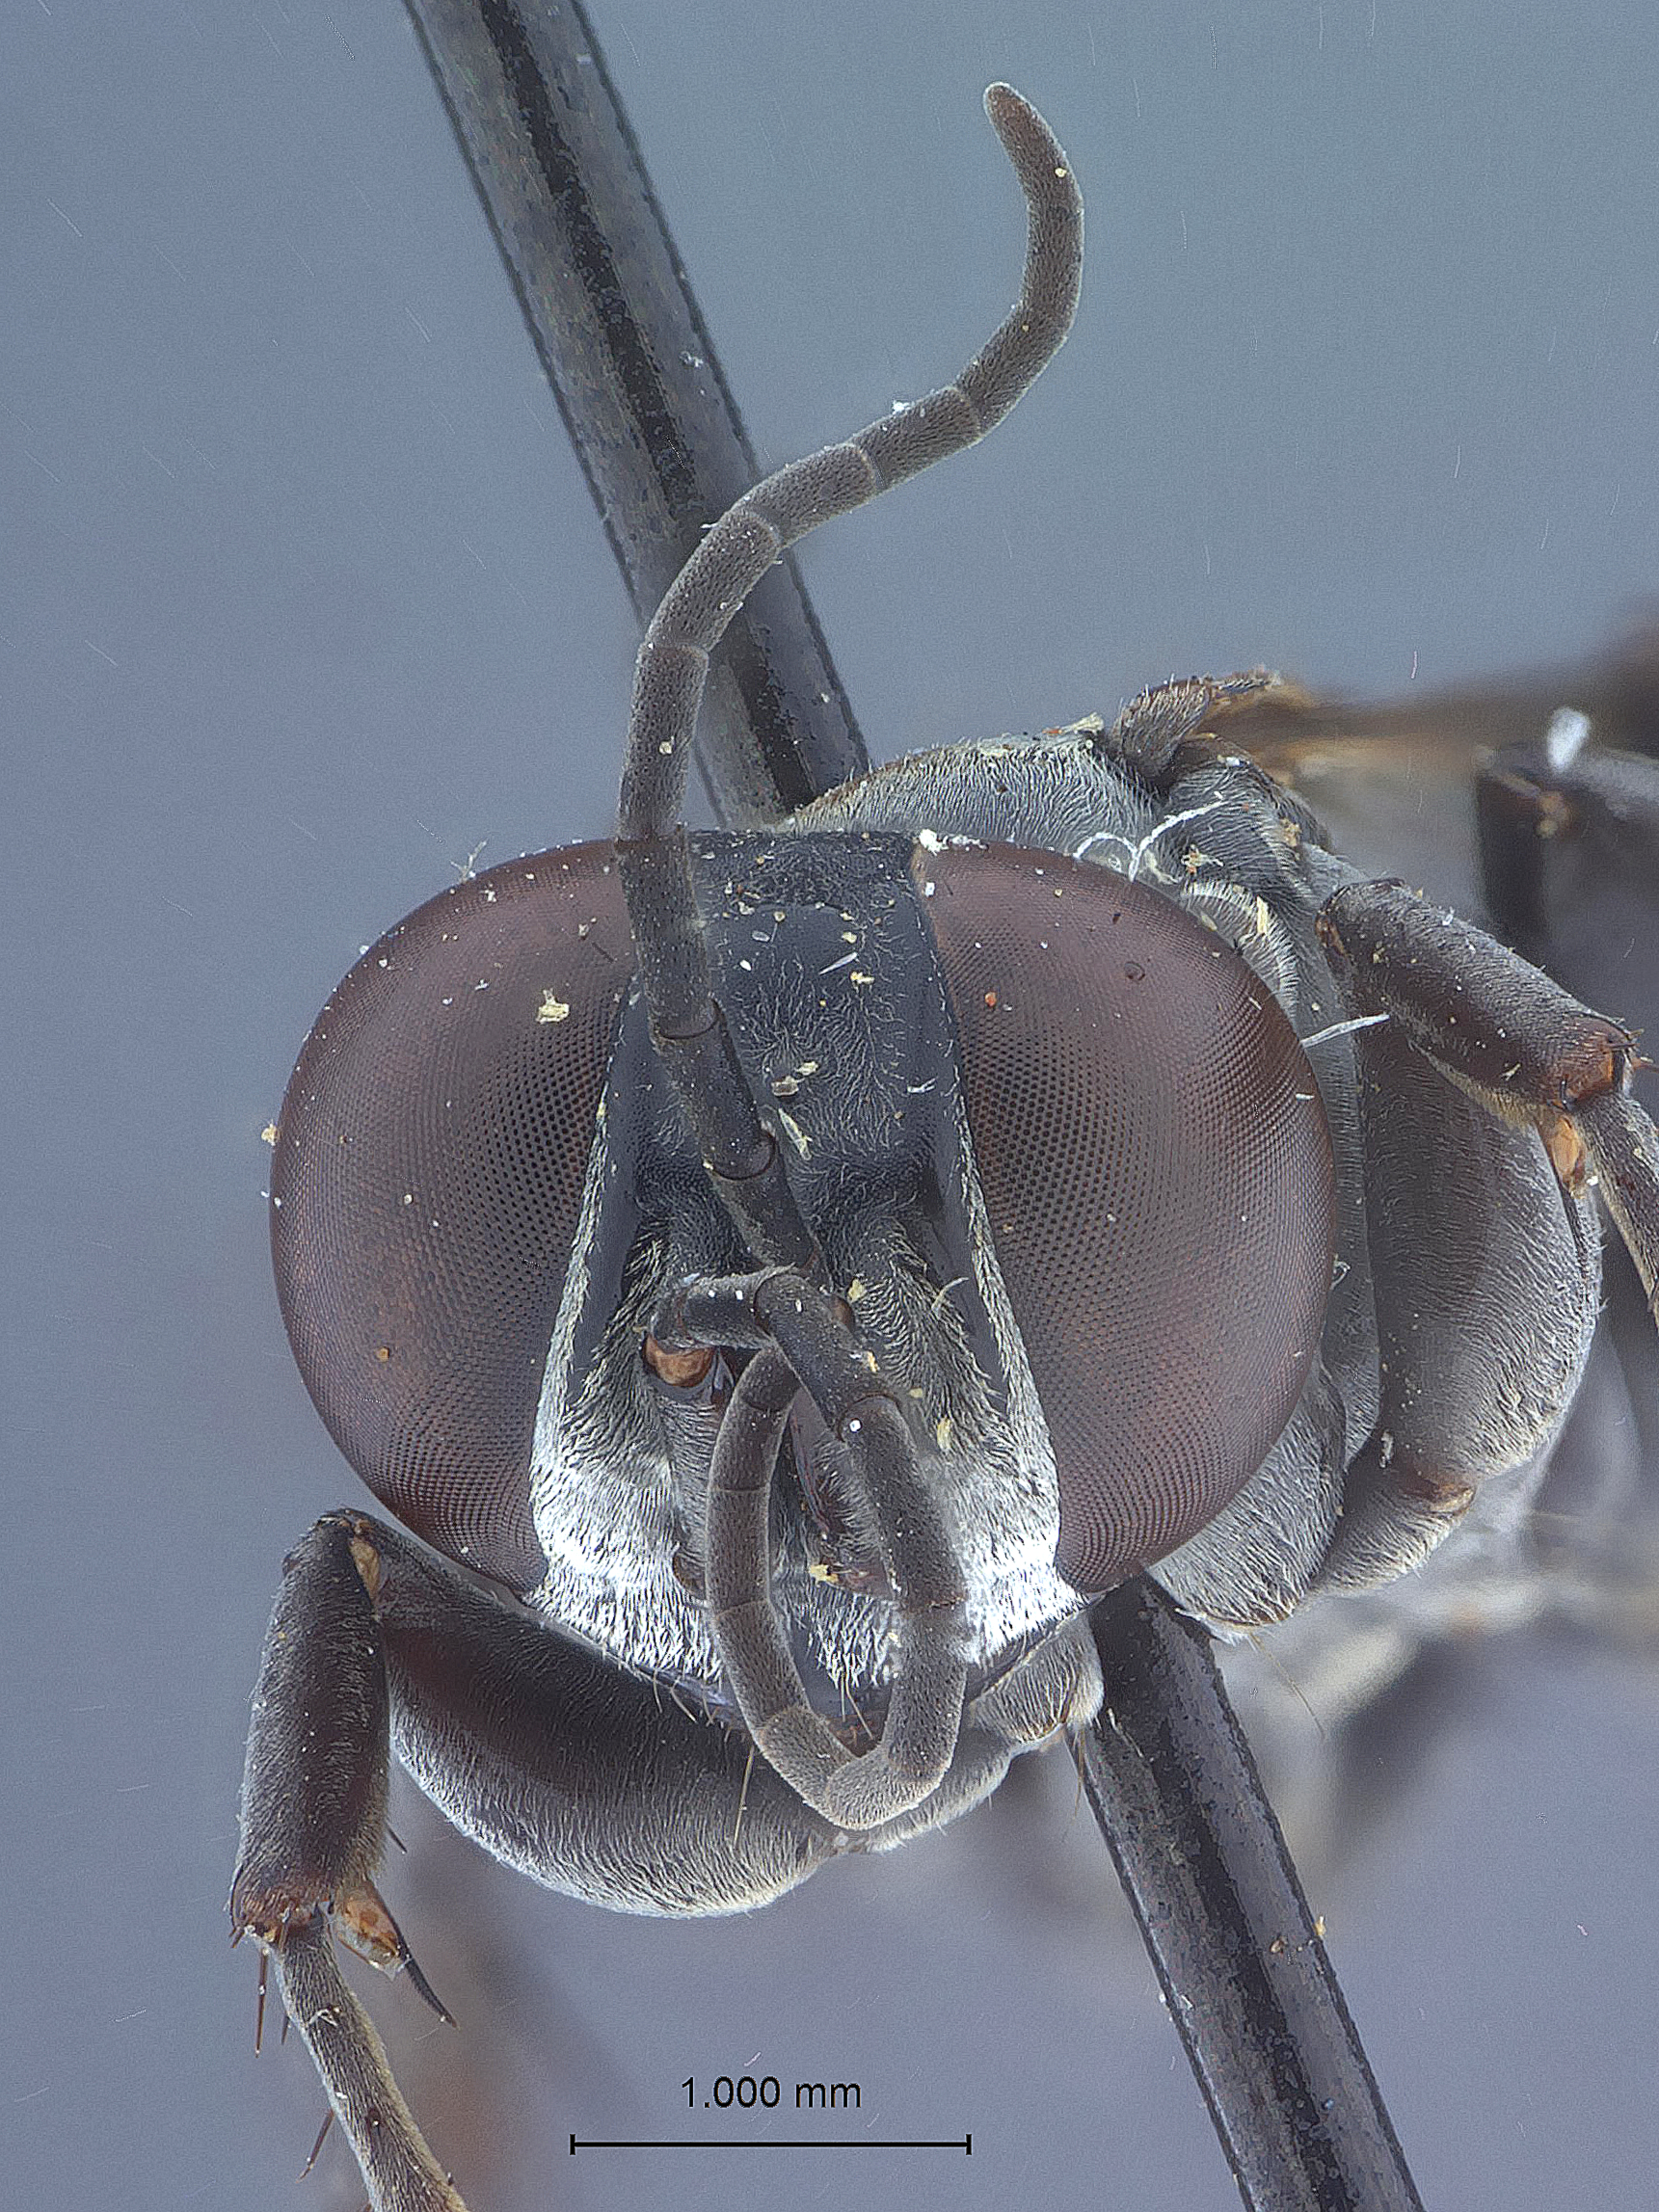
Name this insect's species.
Cratolarra pitamawa
